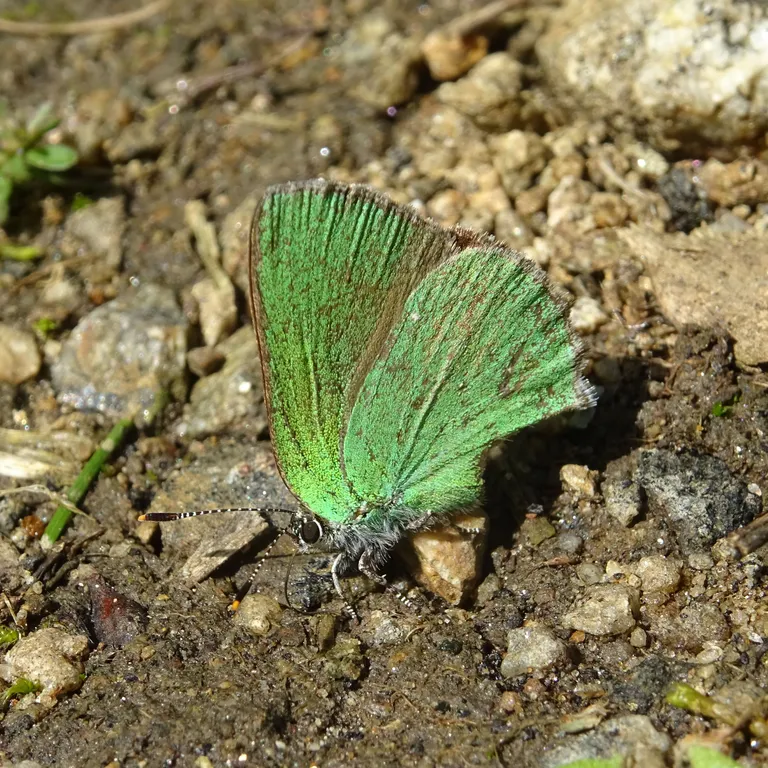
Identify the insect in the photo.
Callophrys rubi
